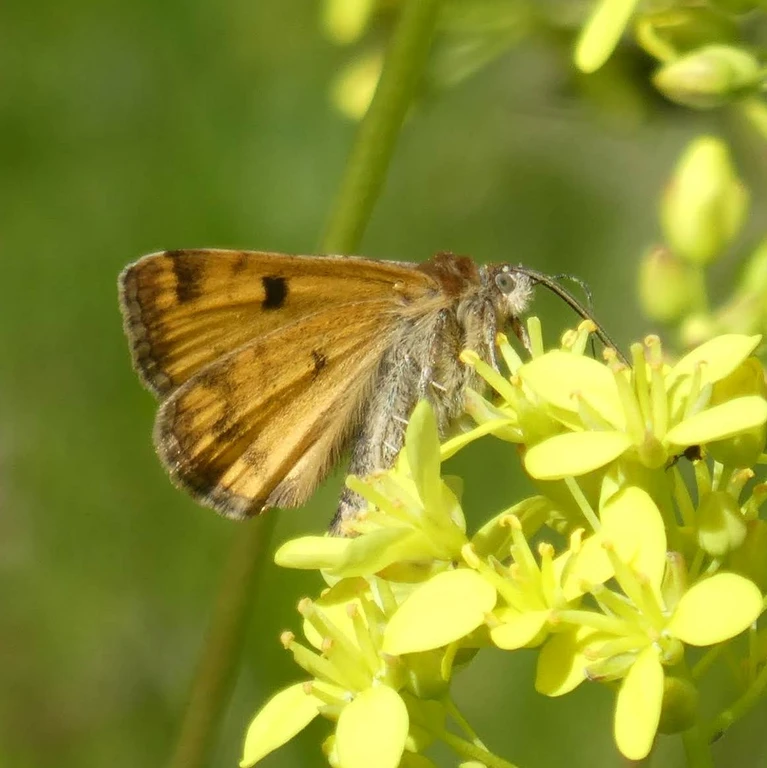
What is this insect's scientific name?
Euclidia glyphica
